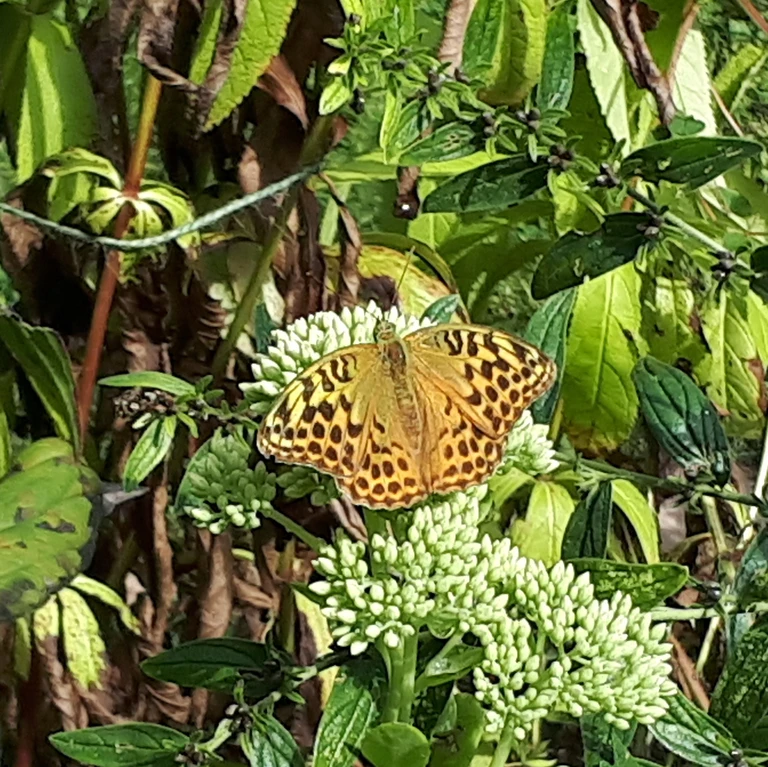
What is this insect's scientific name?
Argynnis paphia
